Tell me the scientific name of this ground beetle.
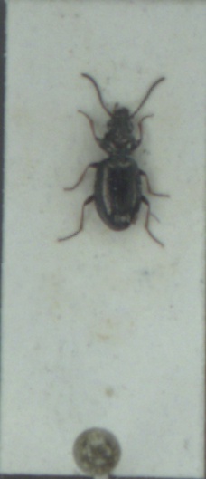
Bembidion lampros
